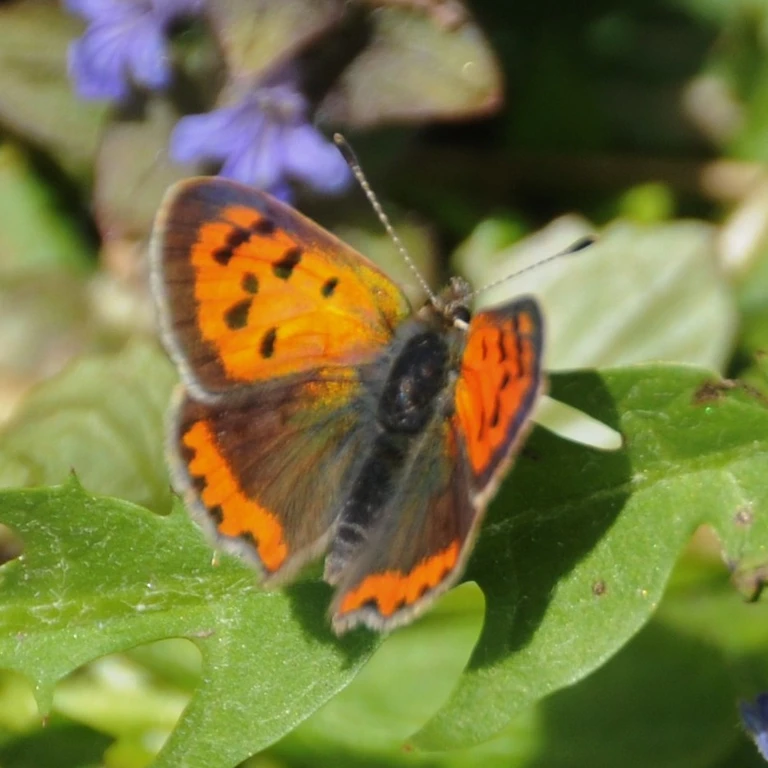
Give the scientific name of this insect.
Lycaena phlaeas
